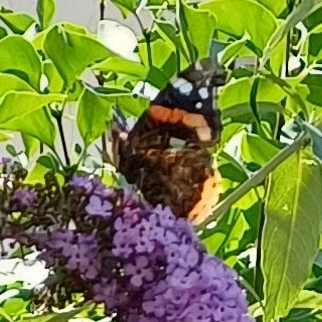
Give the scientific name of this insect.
Vanessa atalanta
